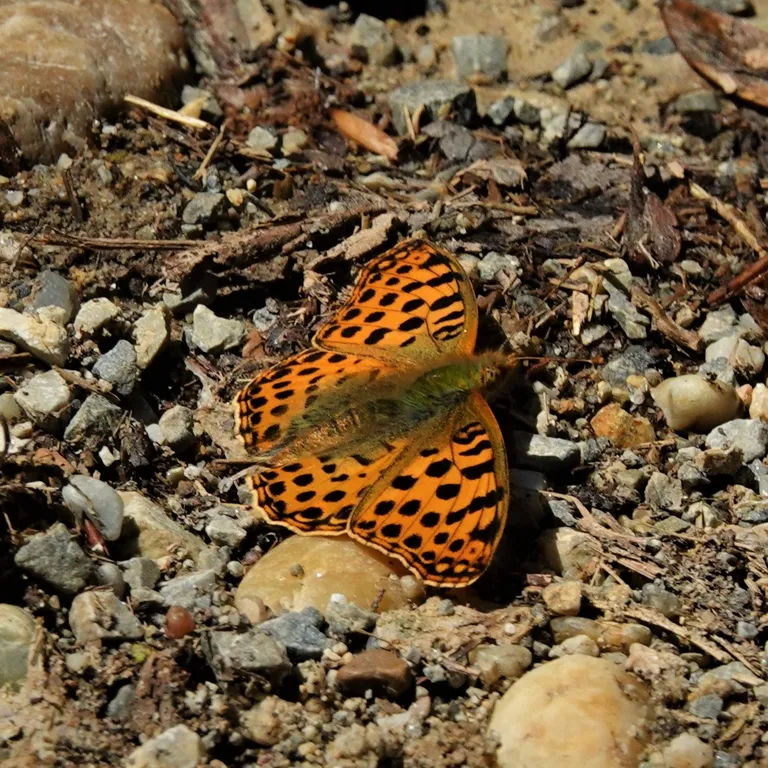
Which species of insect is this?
Issoria lathonia
